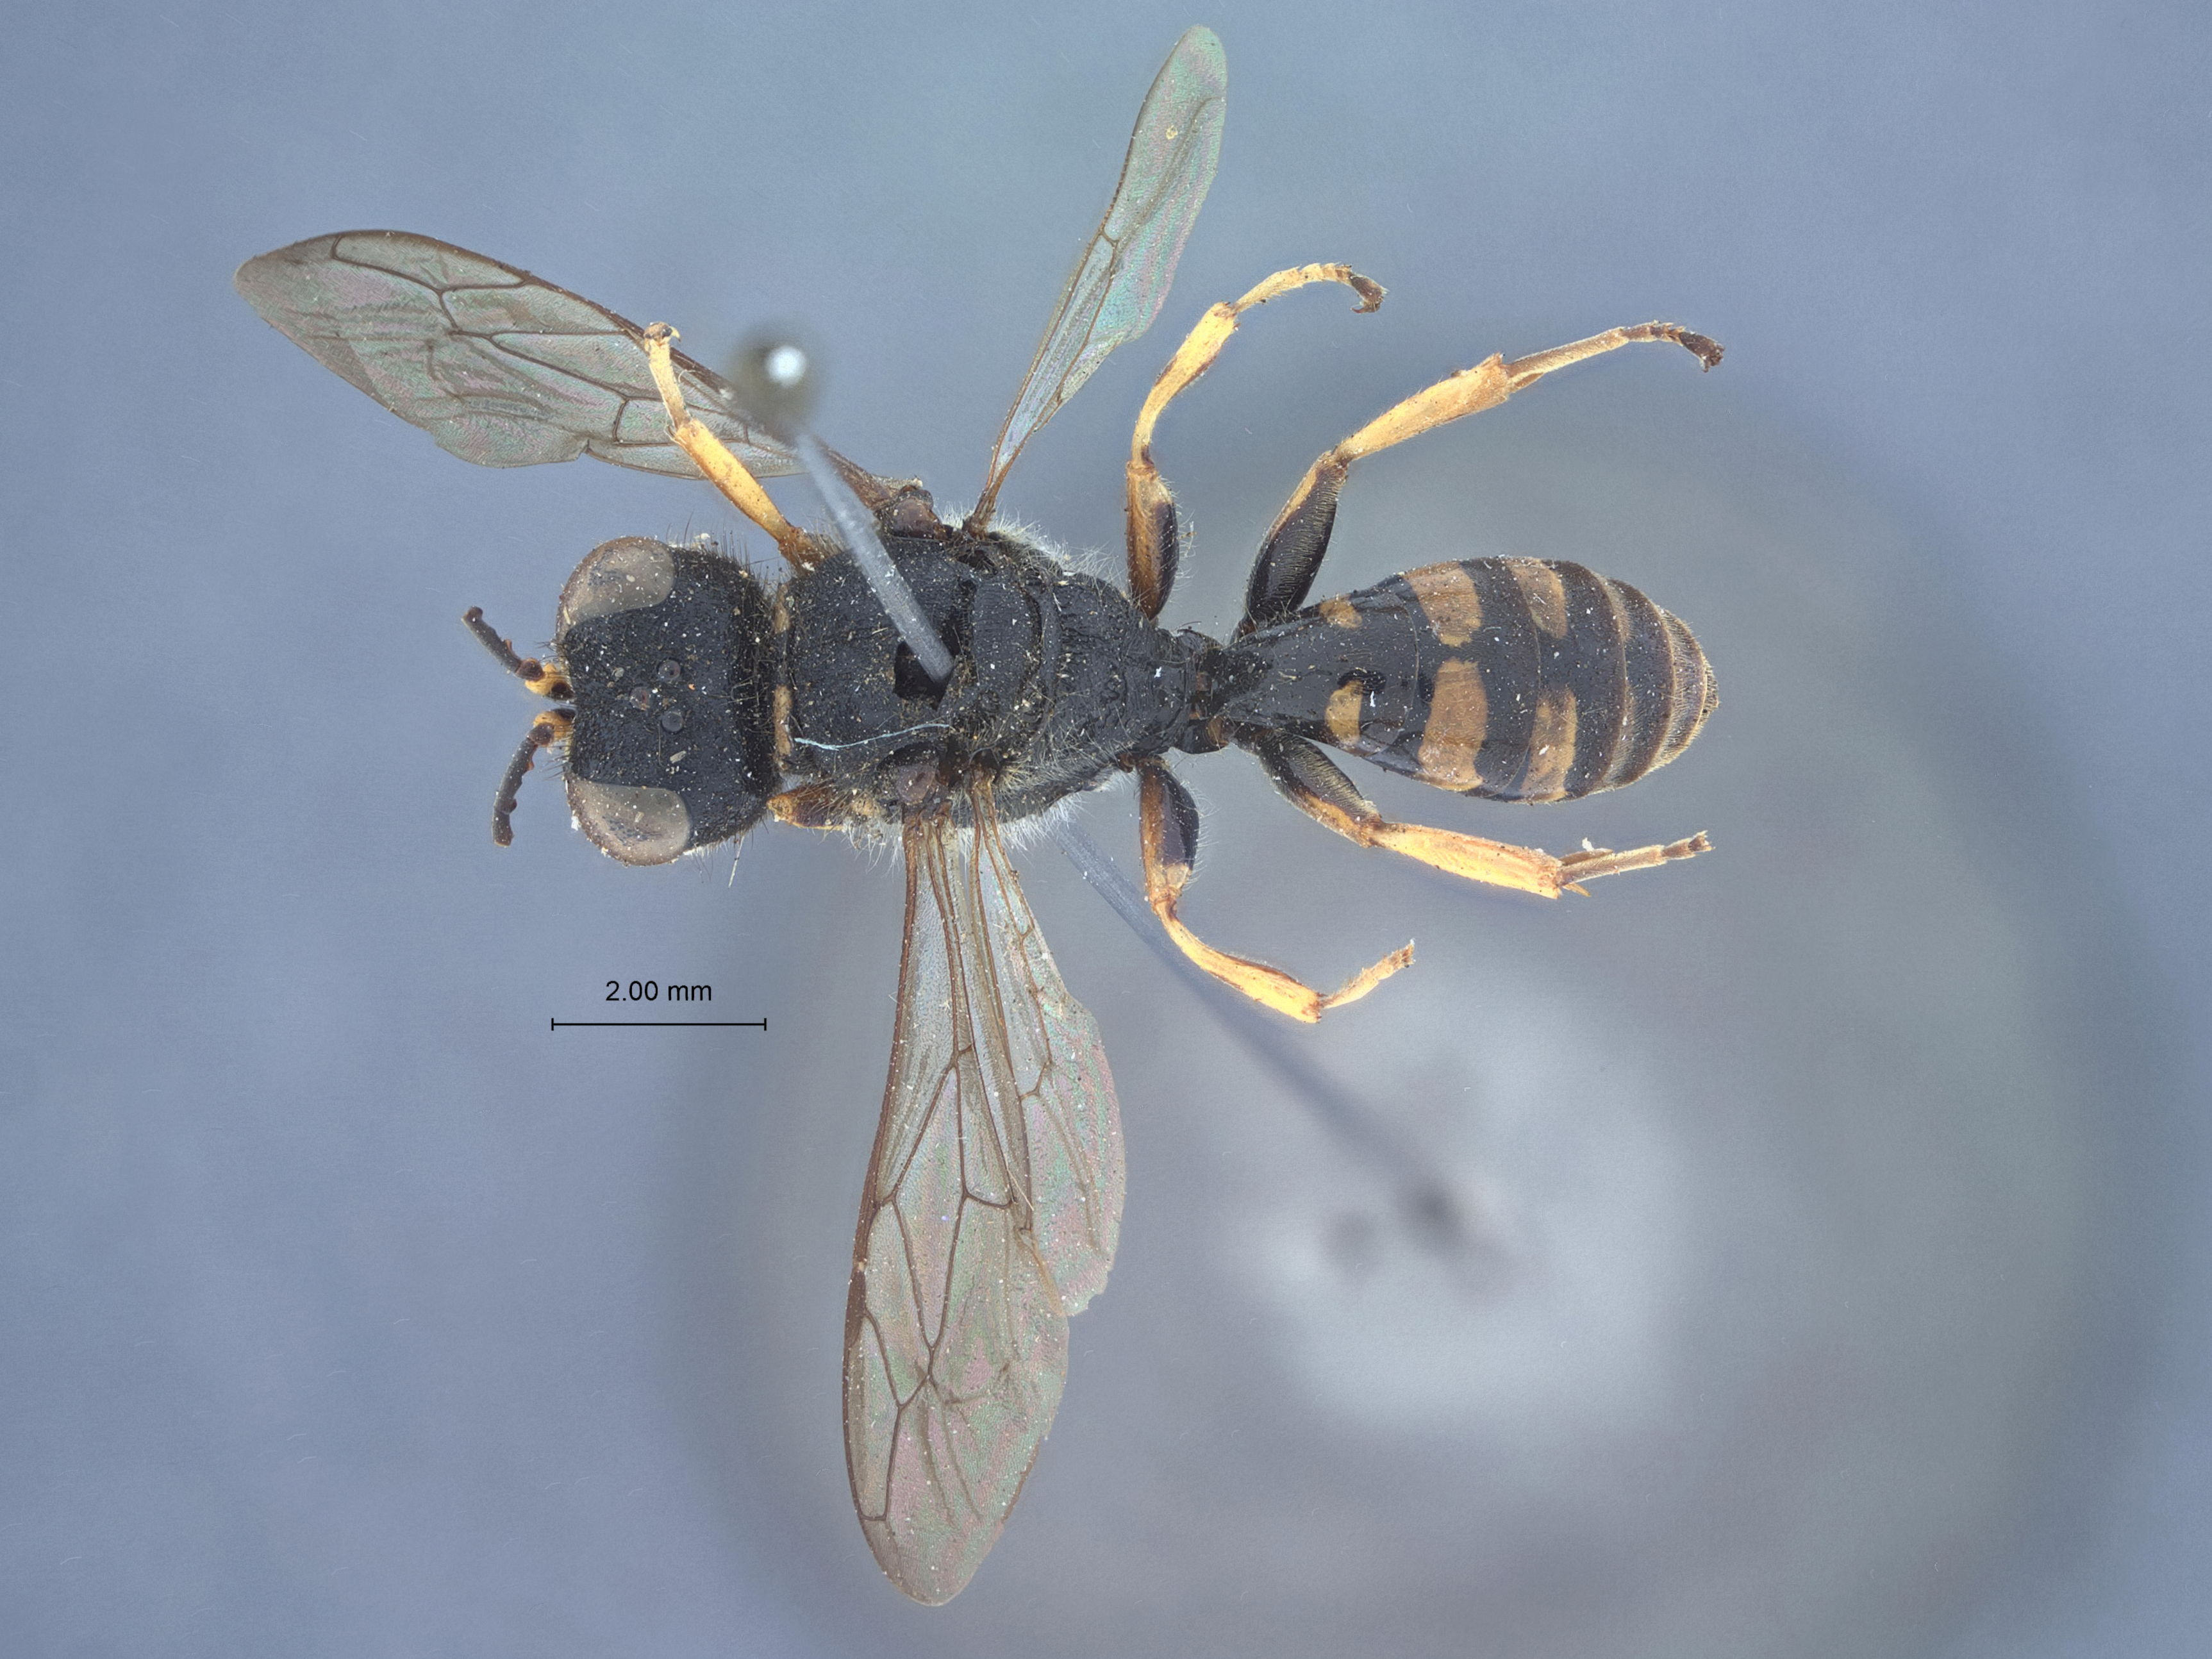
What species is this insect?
Ectemnius cavifrons
